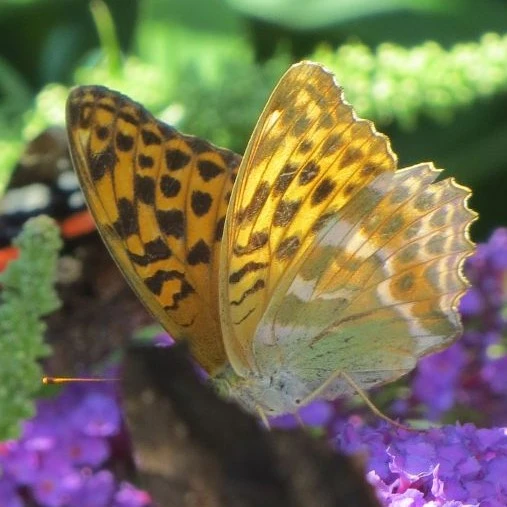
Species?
Argynnis paphia
